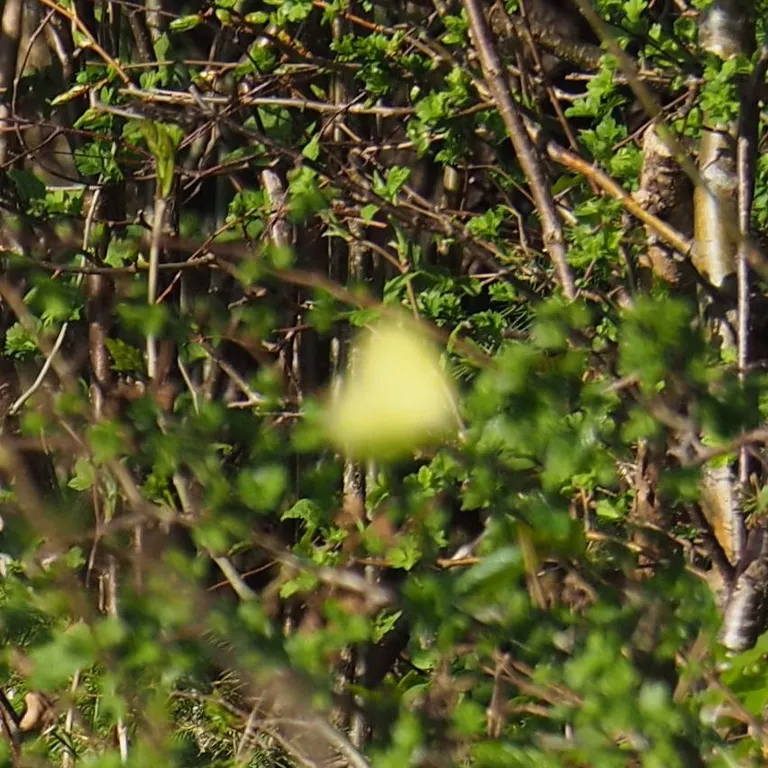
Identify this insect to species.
Gonepteryx rhamni
